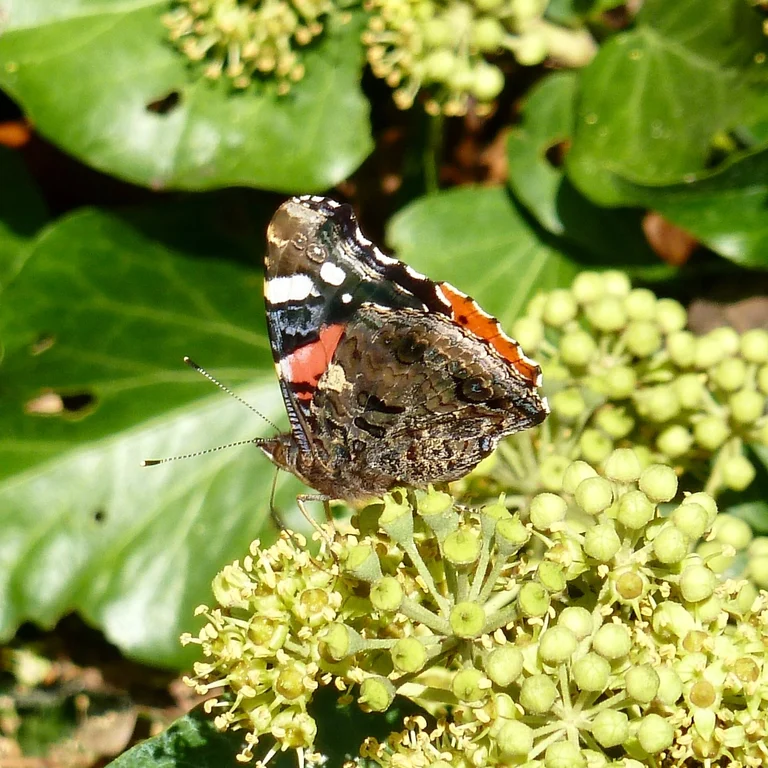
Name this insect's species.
Vanessa atalanta
